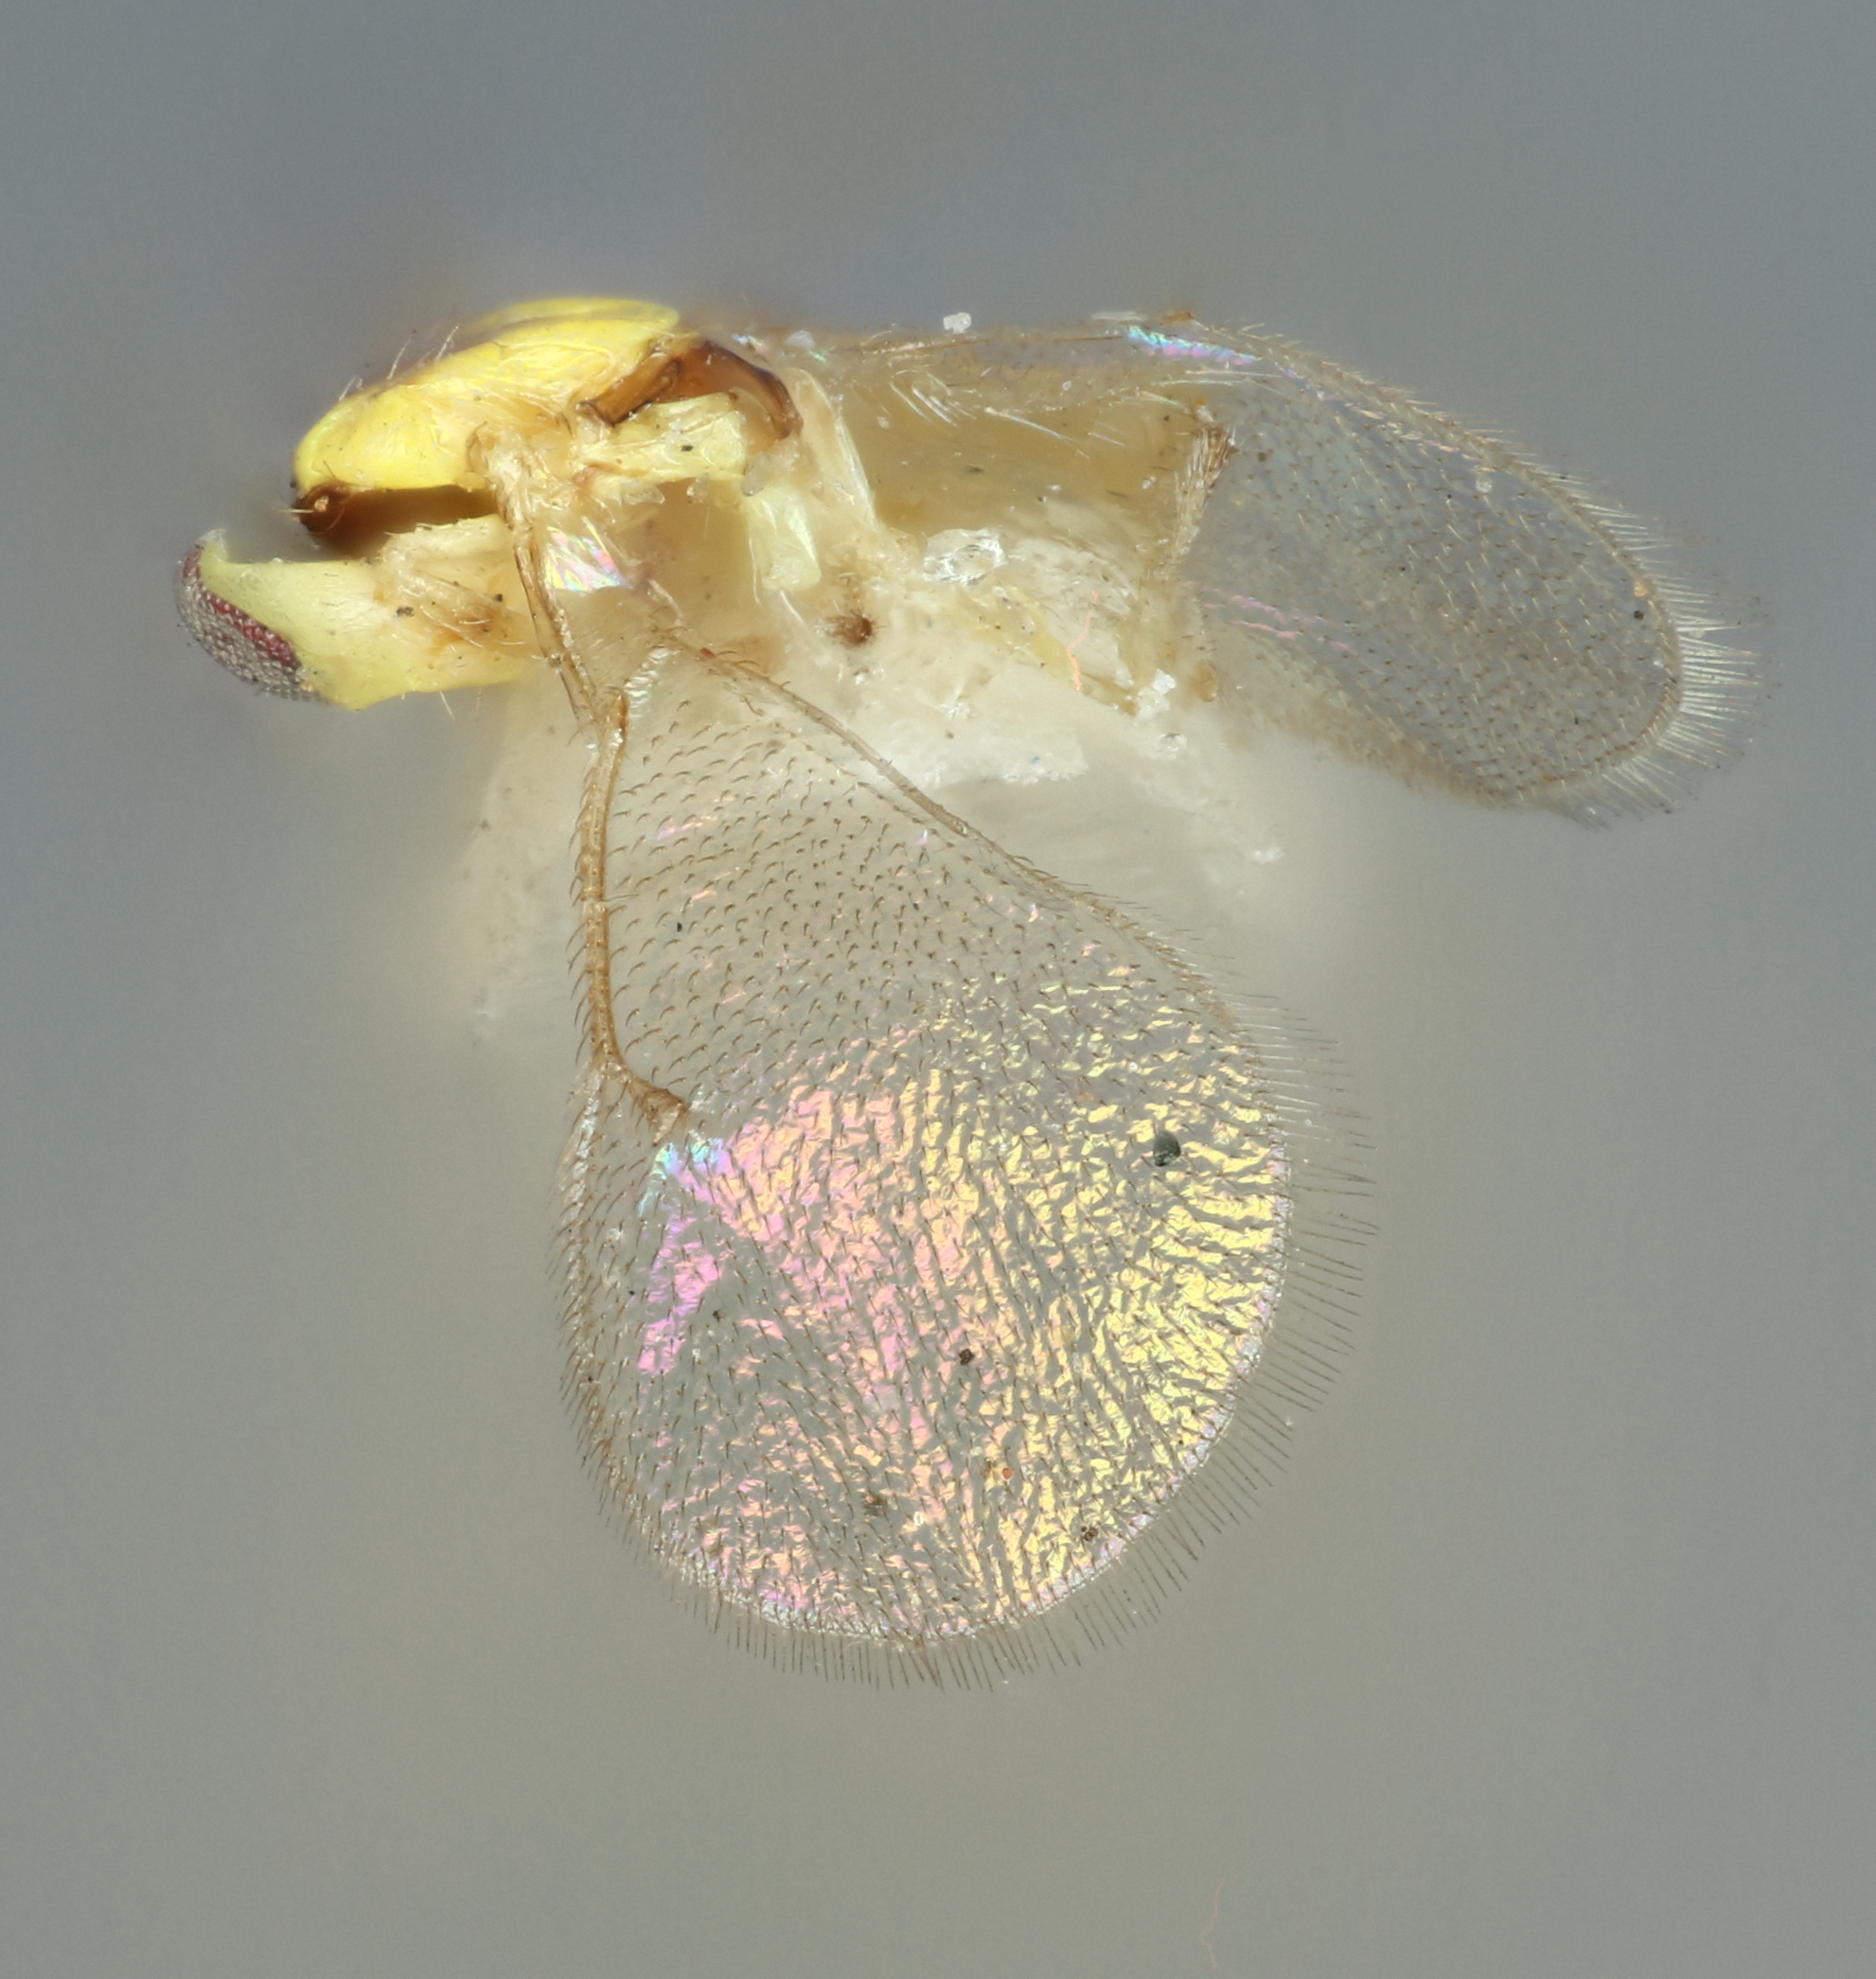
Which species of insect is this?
Tetrastichodes froggatti
